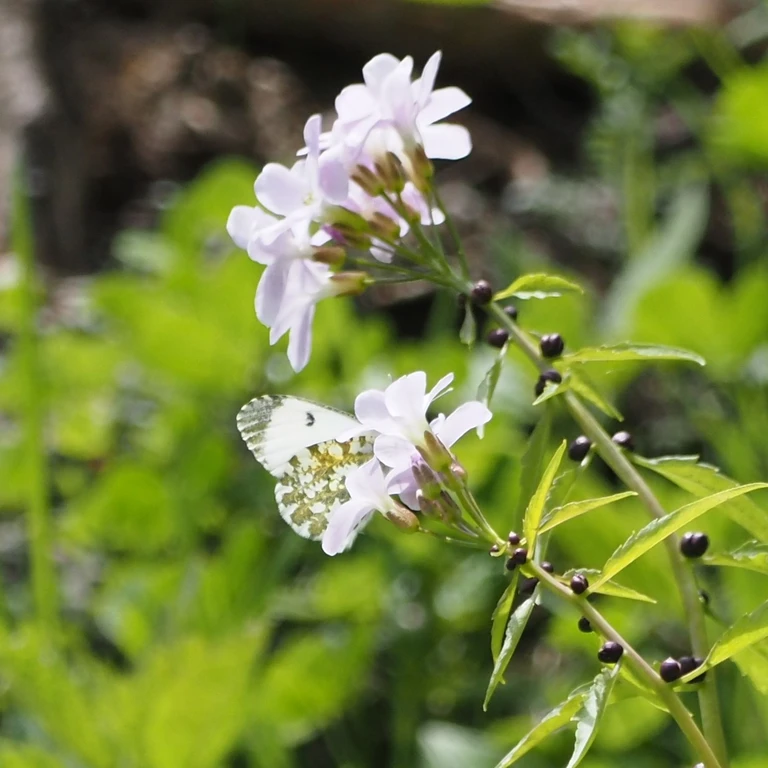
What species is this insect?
Anthocharis cardamines
